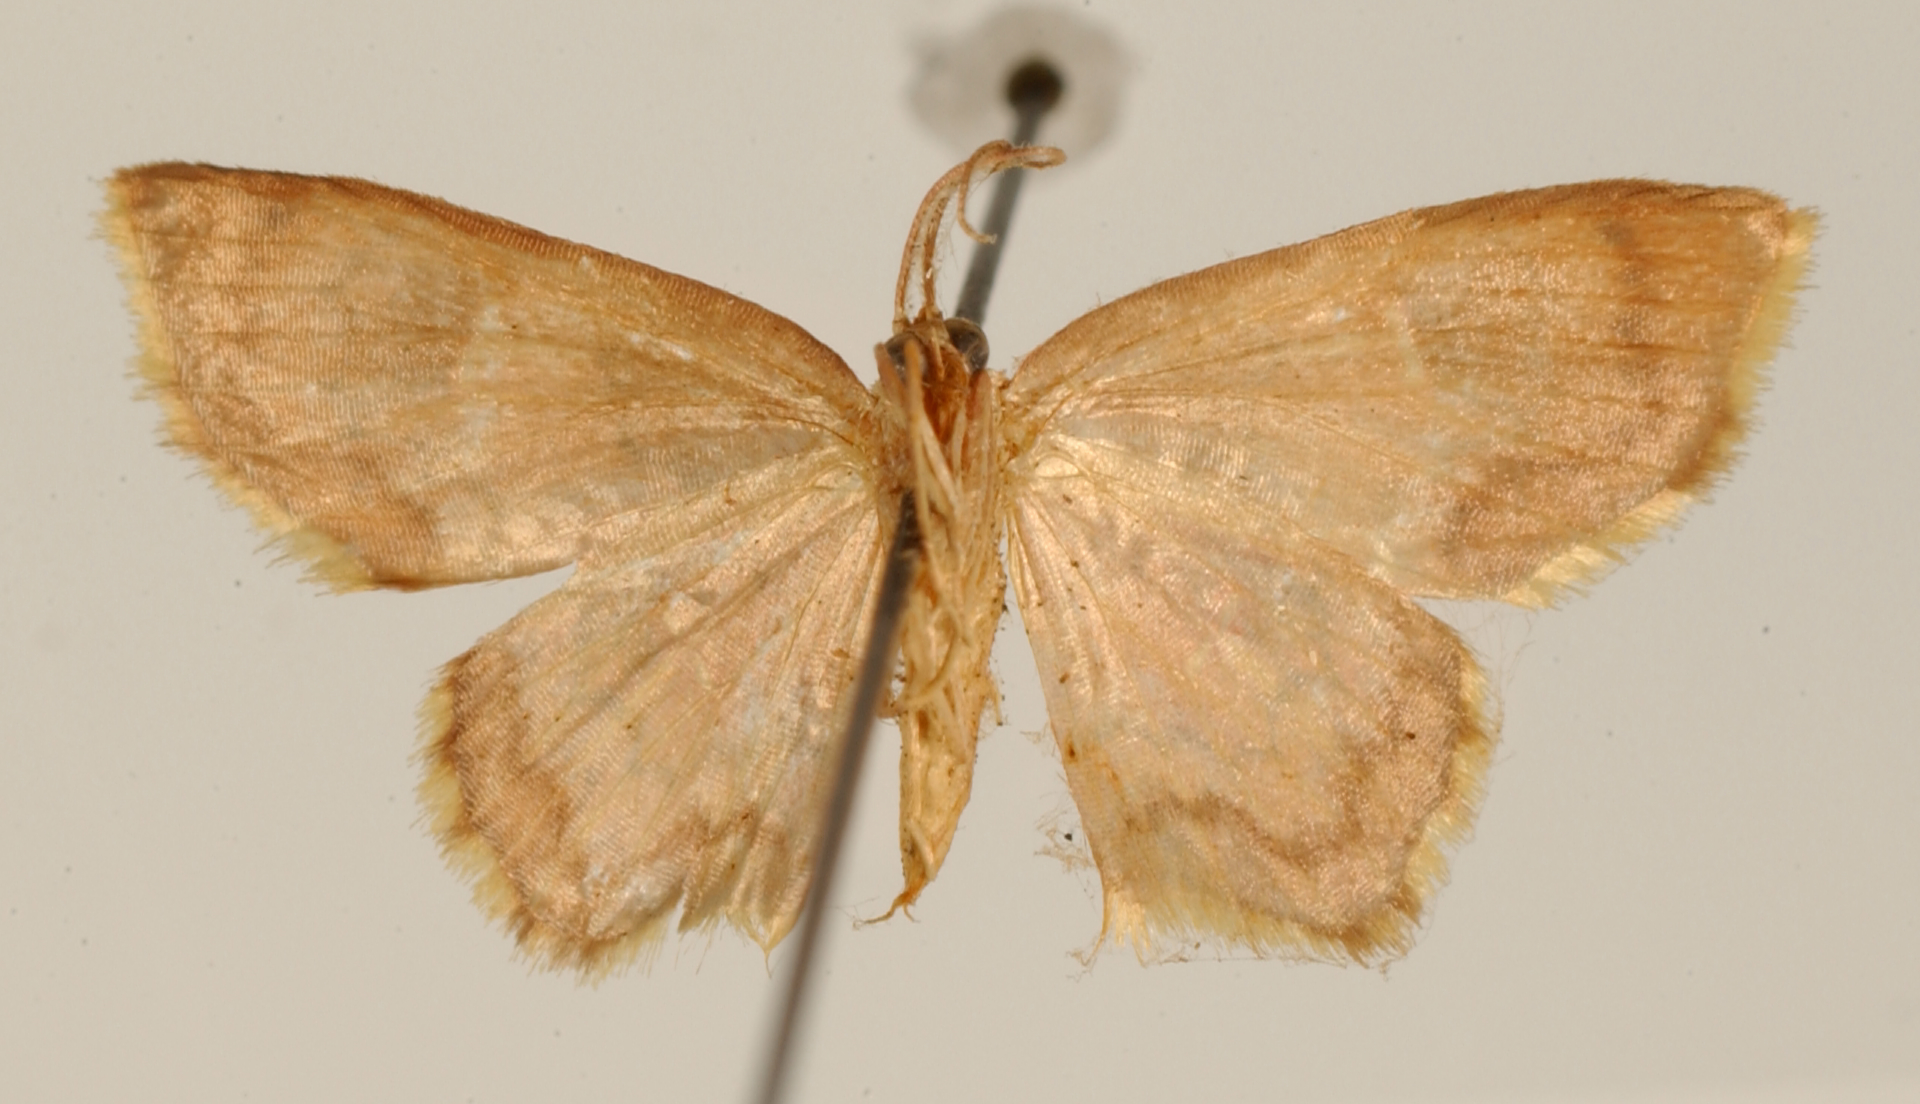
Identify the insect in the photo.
Tricentra protuberans
